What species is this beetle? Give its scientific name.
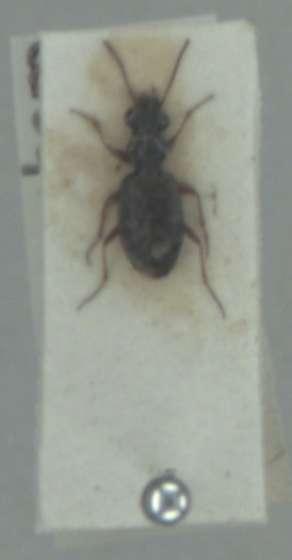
Asaphidion flavipes
